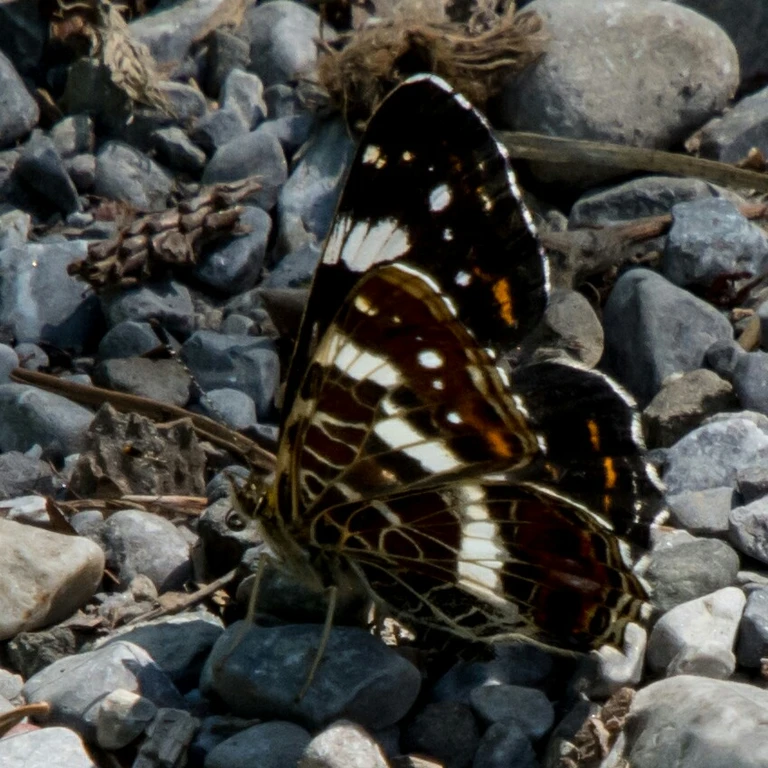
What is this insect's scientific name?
Araschnia levana
